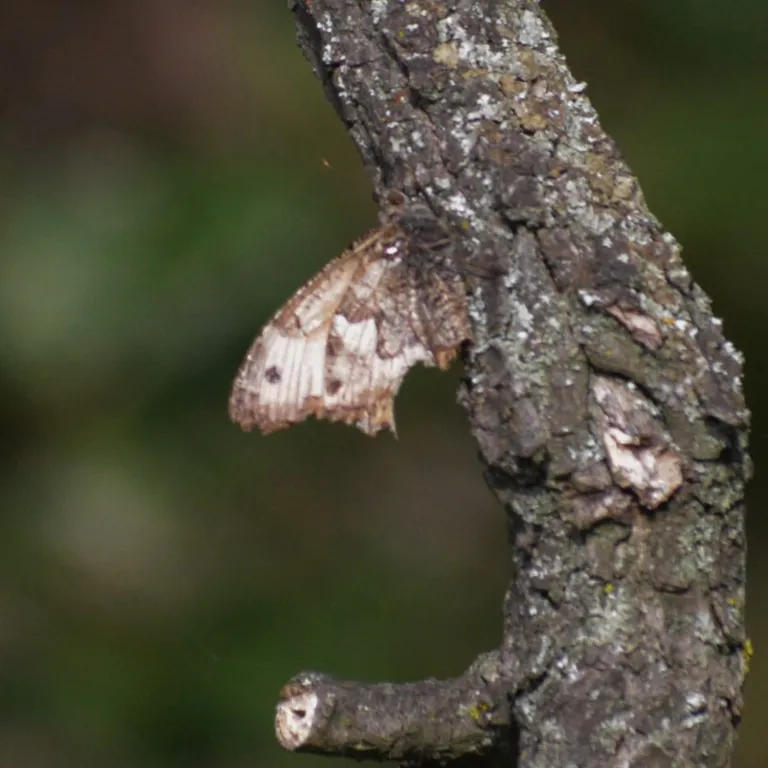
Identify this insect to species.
Hipparchia semele
